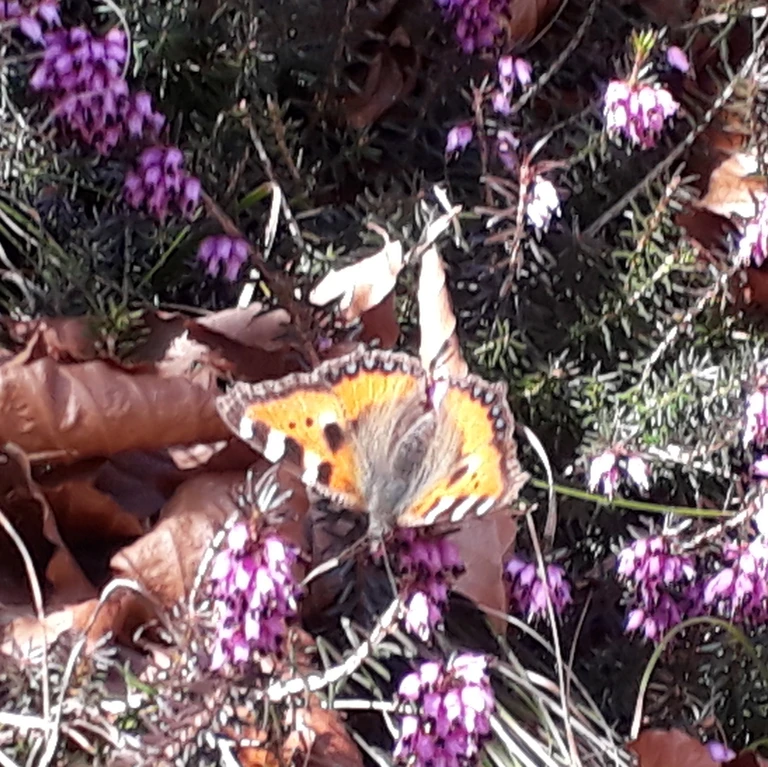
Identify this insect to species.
Aglais urticae
